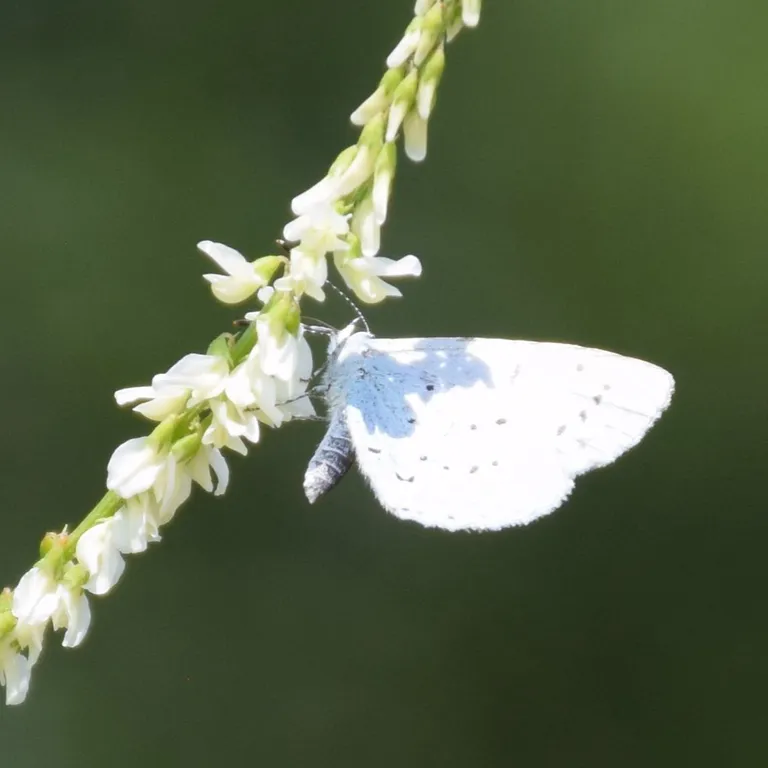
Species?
Celastrina argiolus
